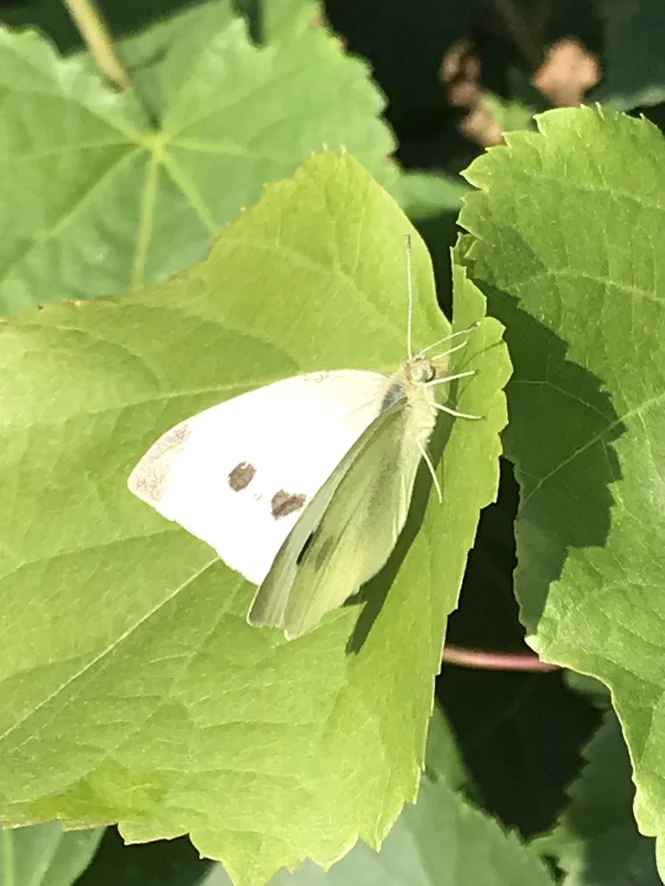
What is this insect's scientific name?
Pieris rapae
